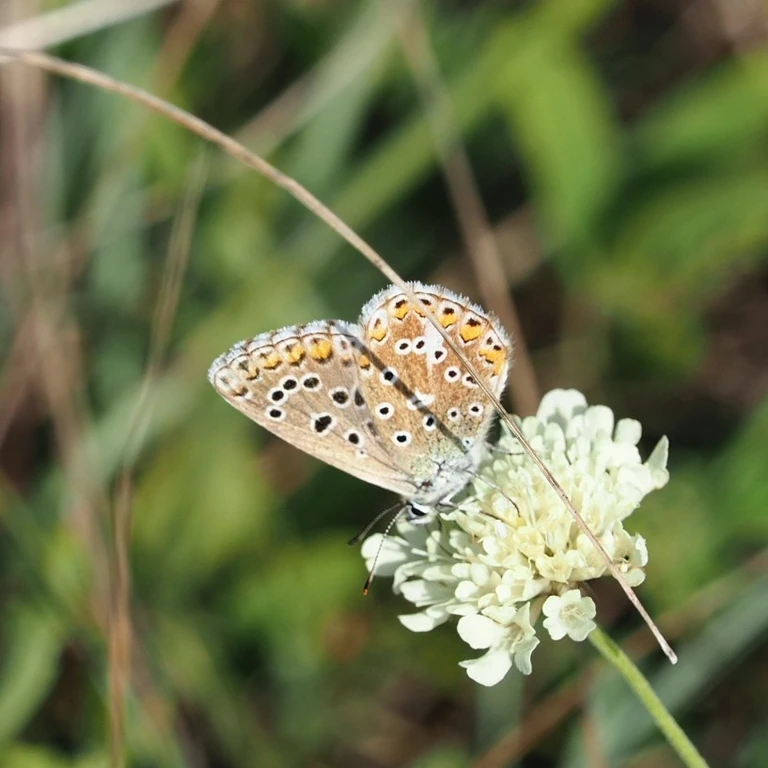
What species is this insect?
Lysandra bellargus
